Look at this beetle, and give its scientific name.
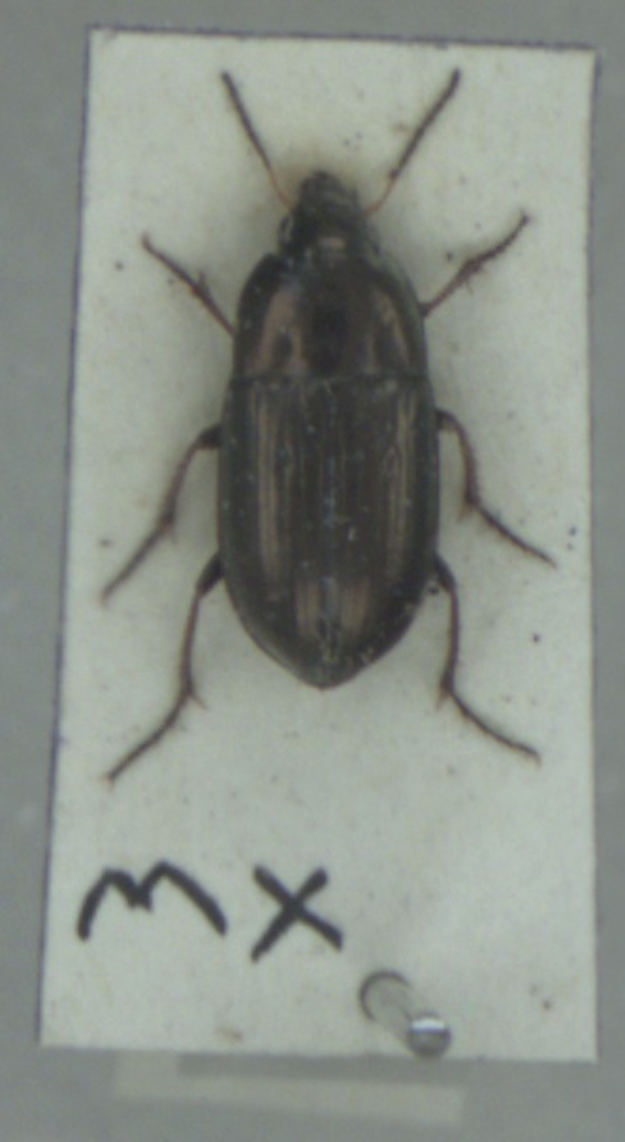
Amara aenea
